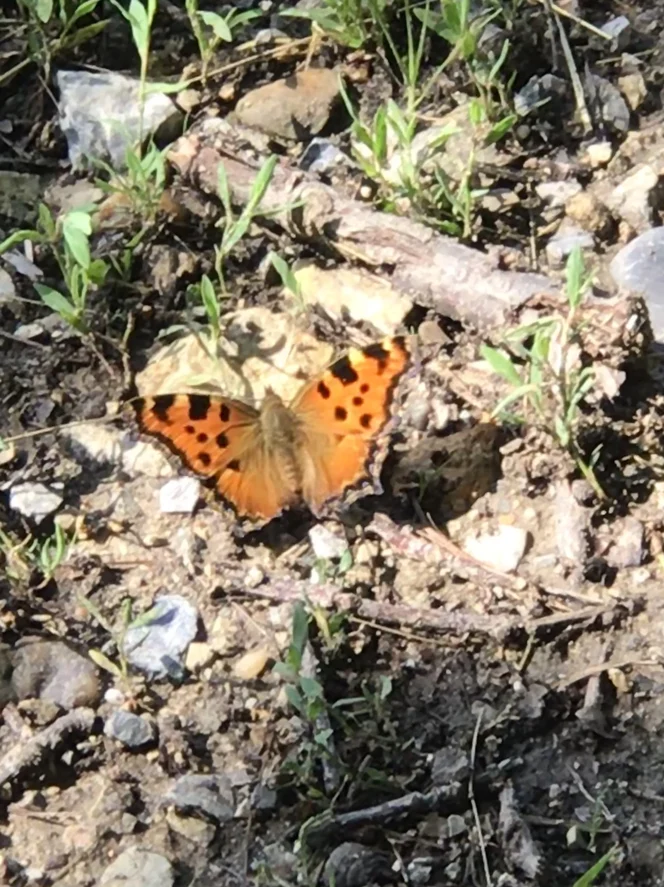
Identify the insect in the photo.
Nymphalis polychloros
